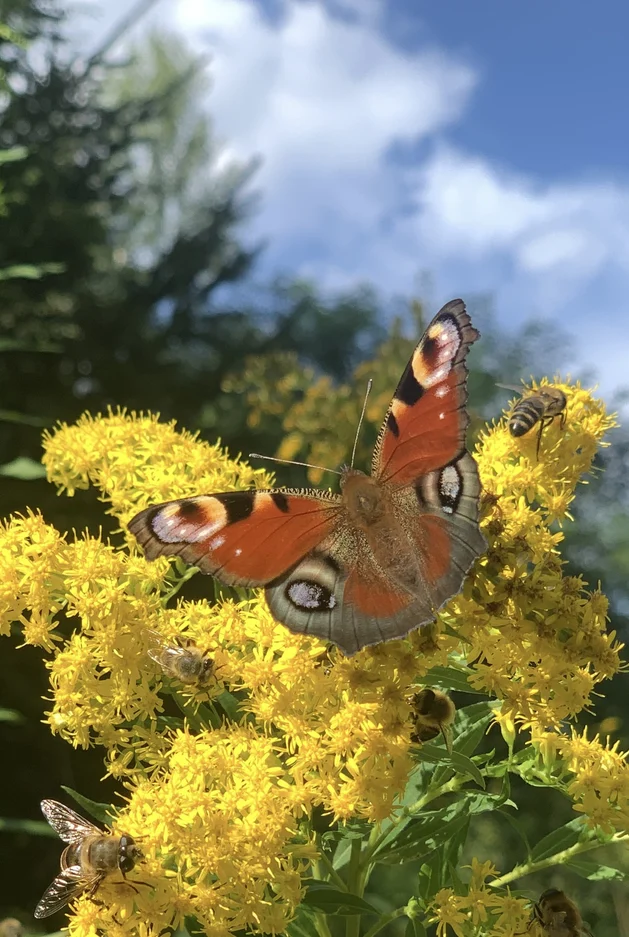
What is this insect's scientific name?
Aglais io
